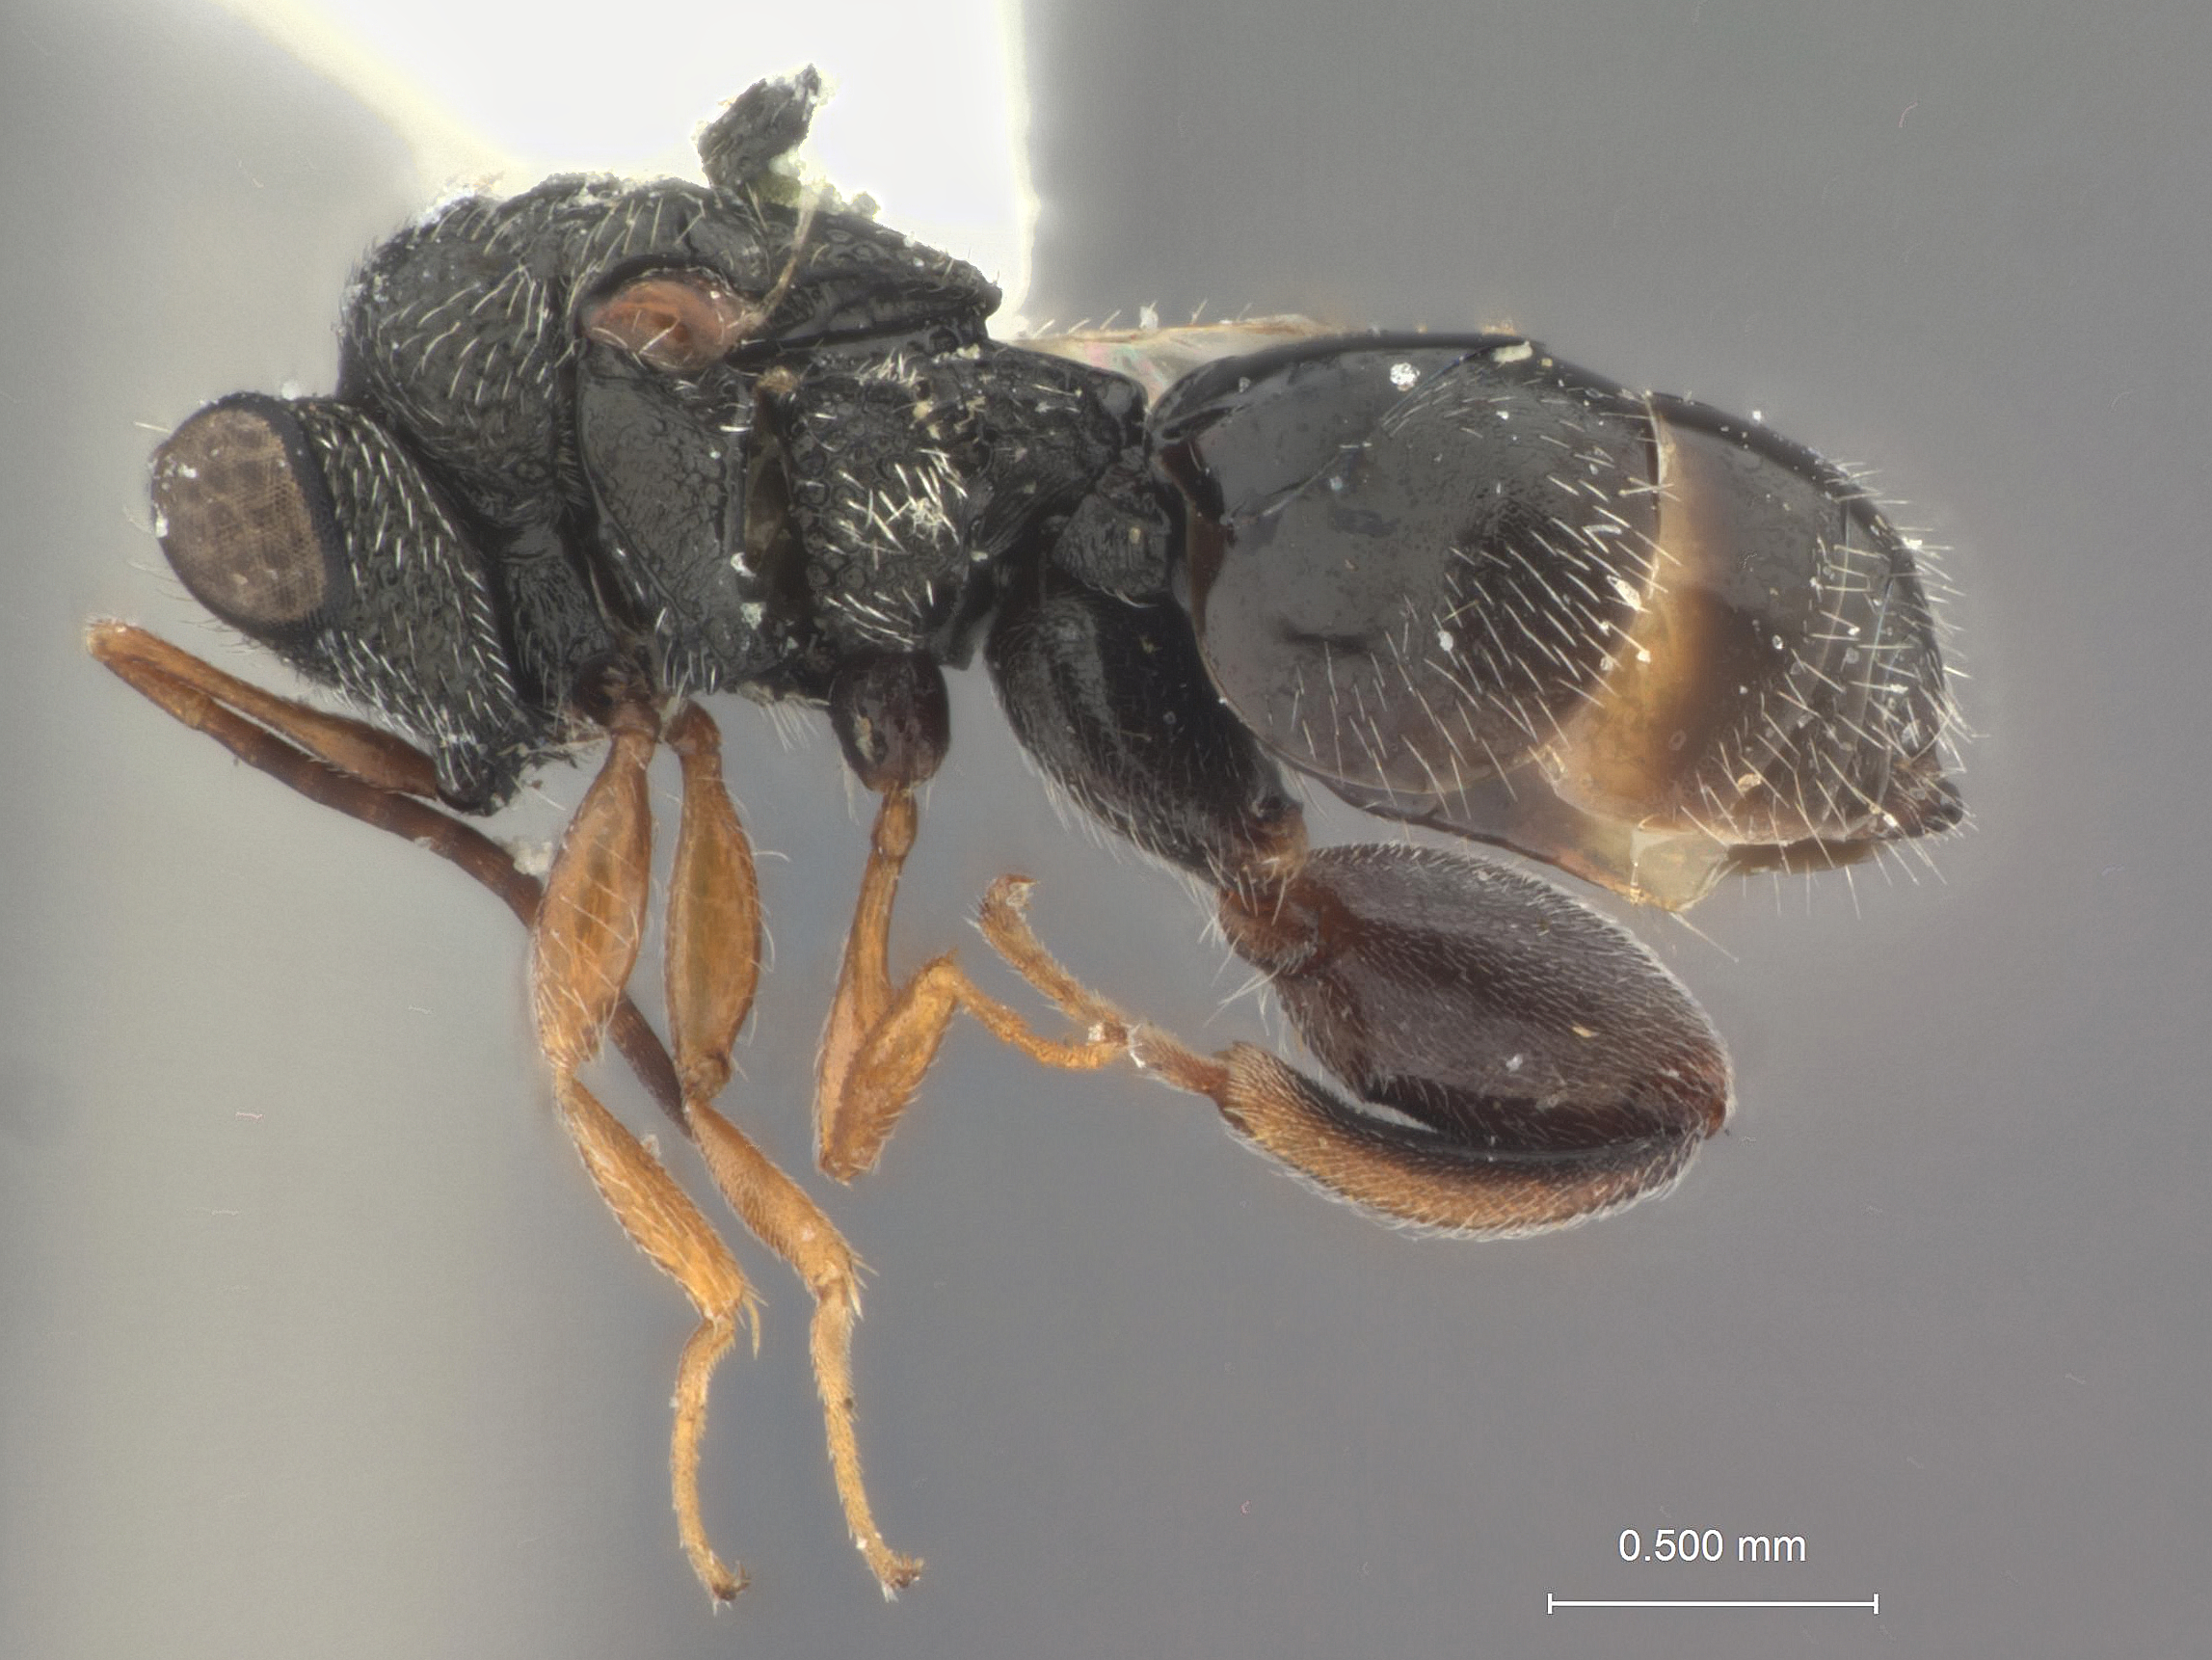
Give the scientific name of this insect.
Peltochalcidia indica
